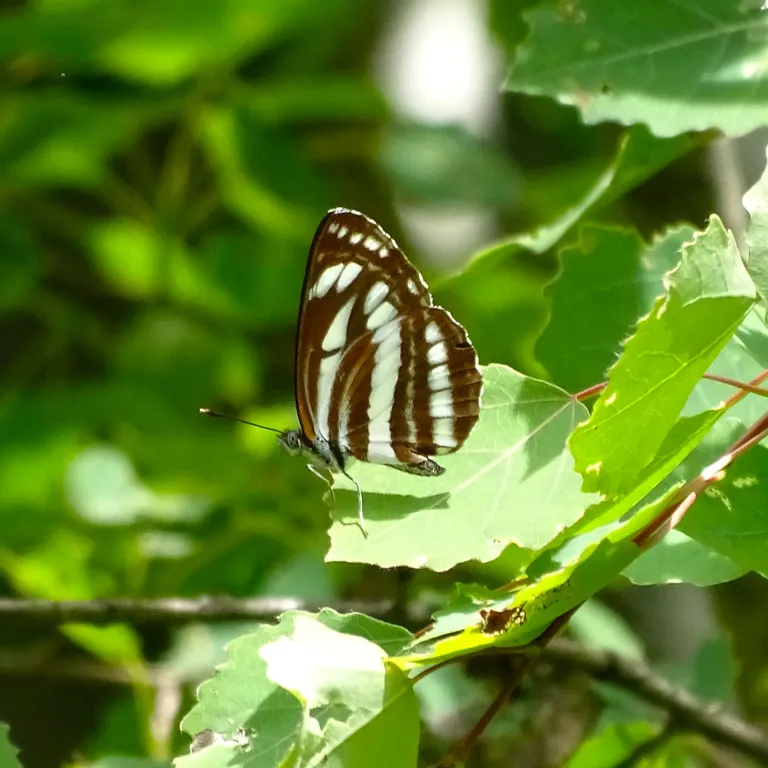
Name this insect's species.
Neptis sappho
